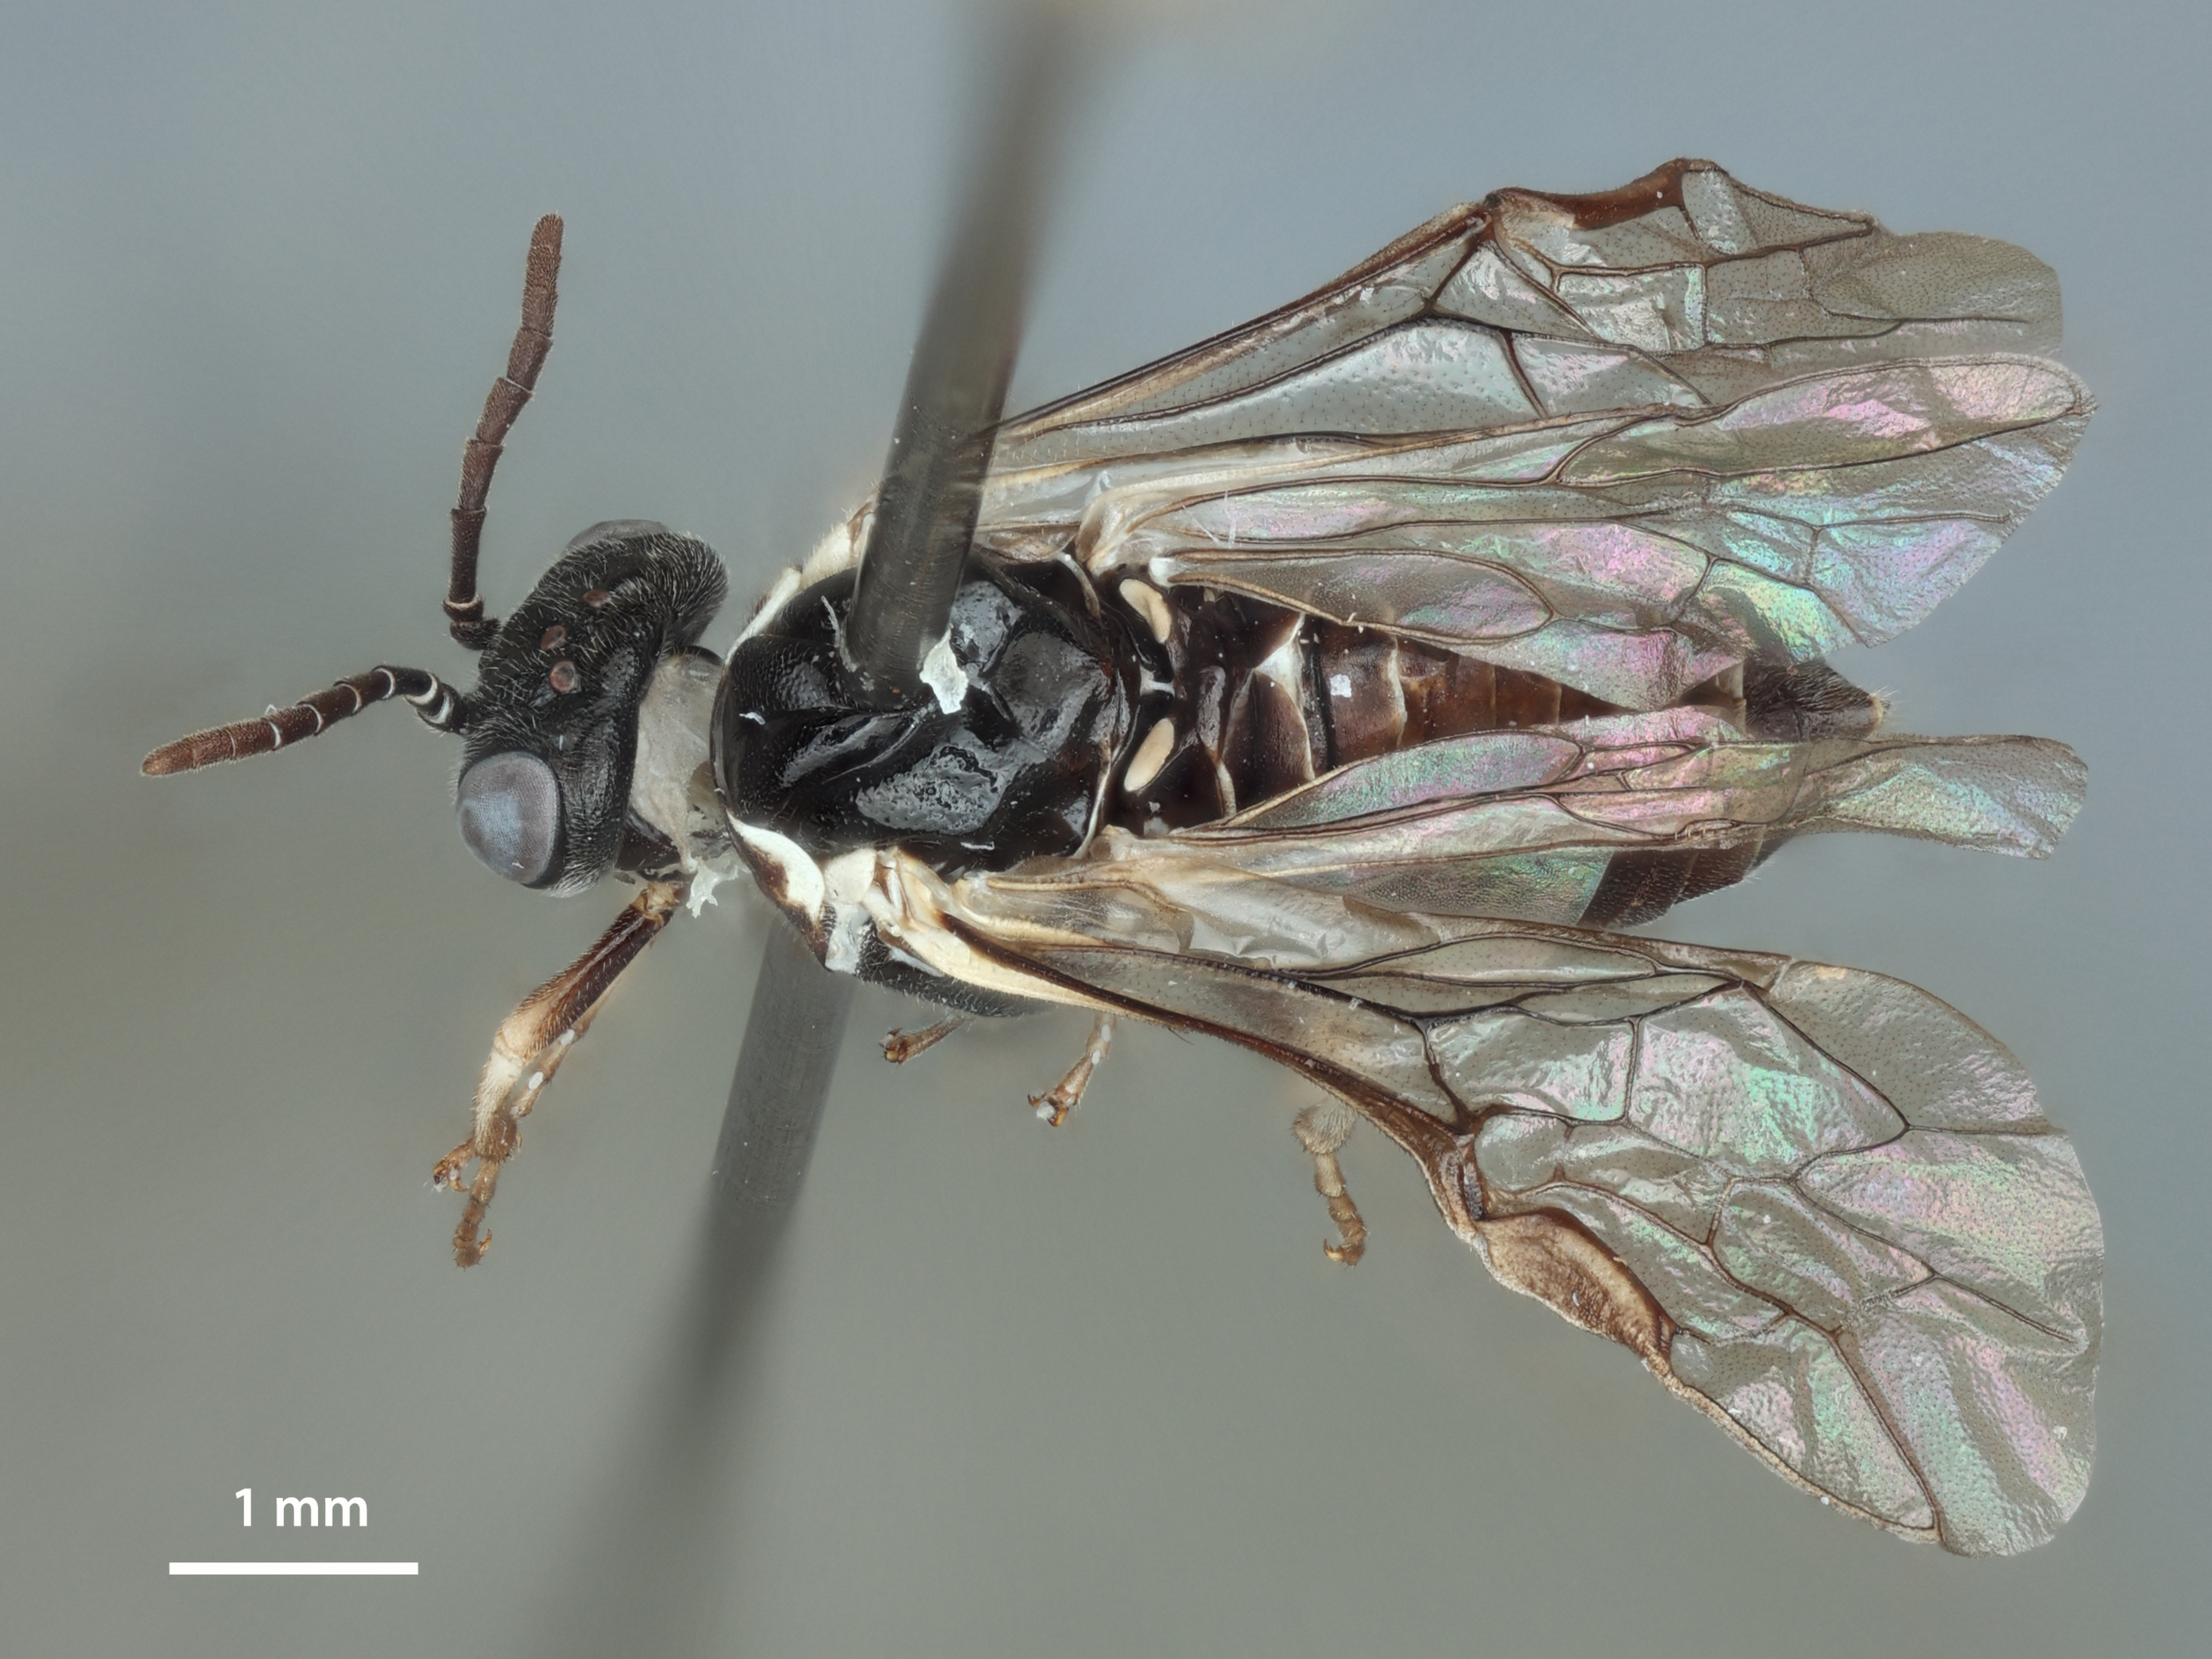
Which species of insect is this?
Periclista absens
